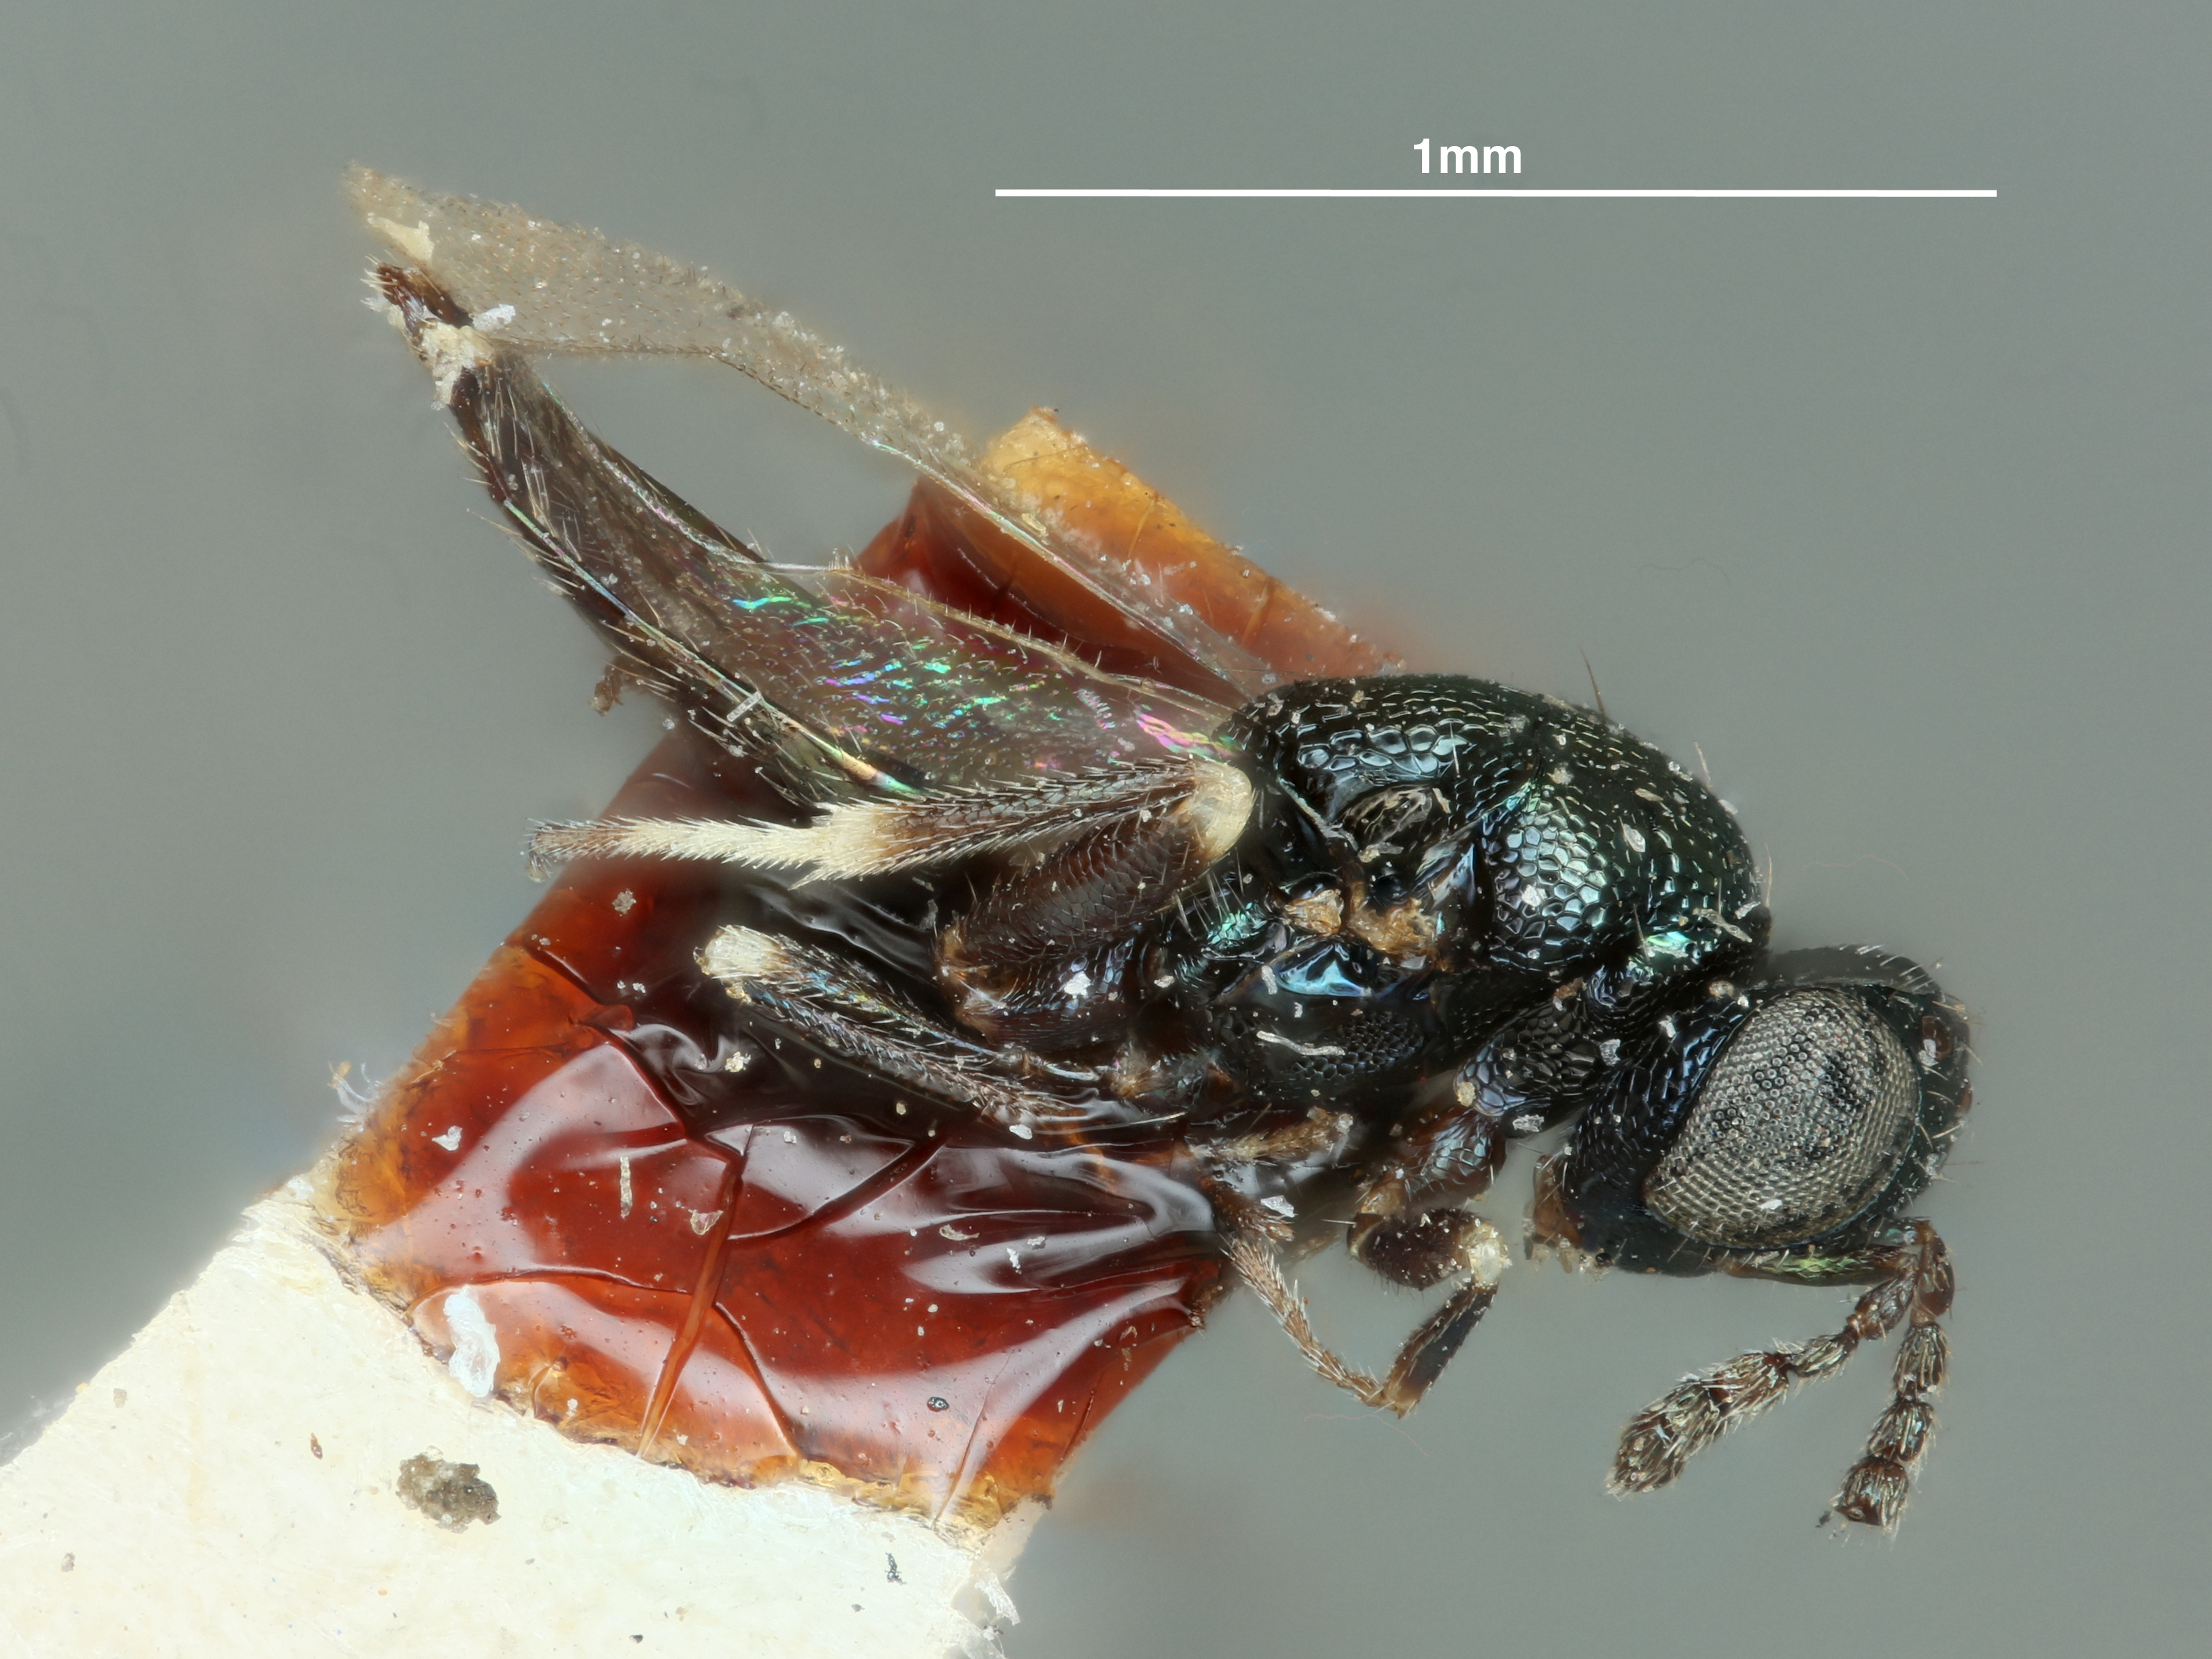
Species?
Entedon bigeloviae
